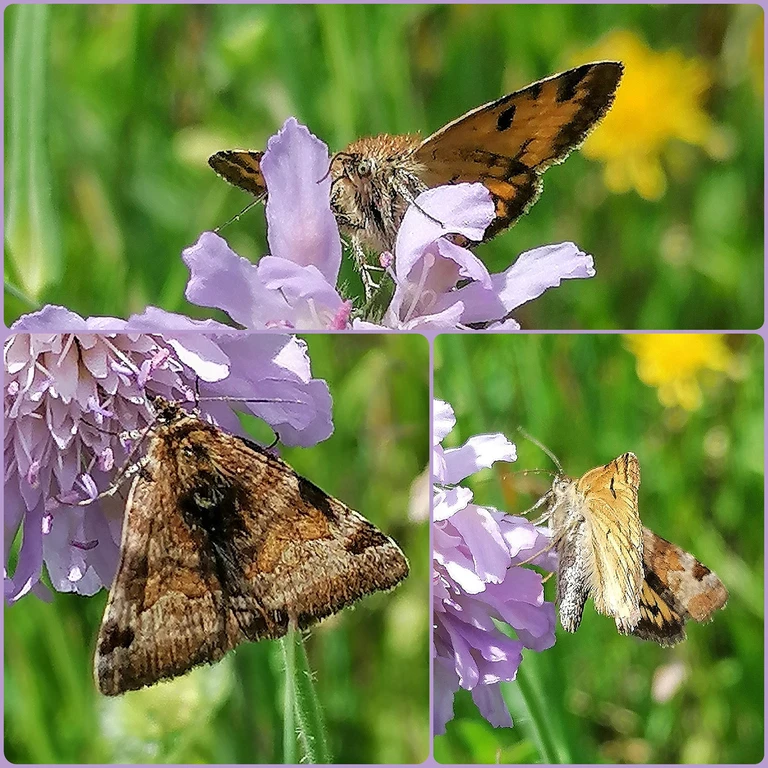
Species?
Euclidia glyphica
